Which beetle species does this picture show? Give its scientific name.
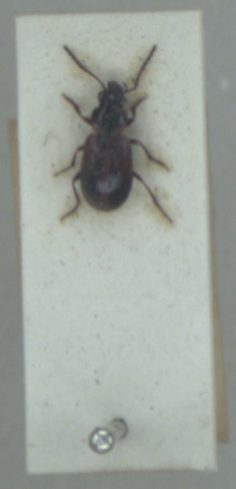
Dicheirotrichus cognatus
